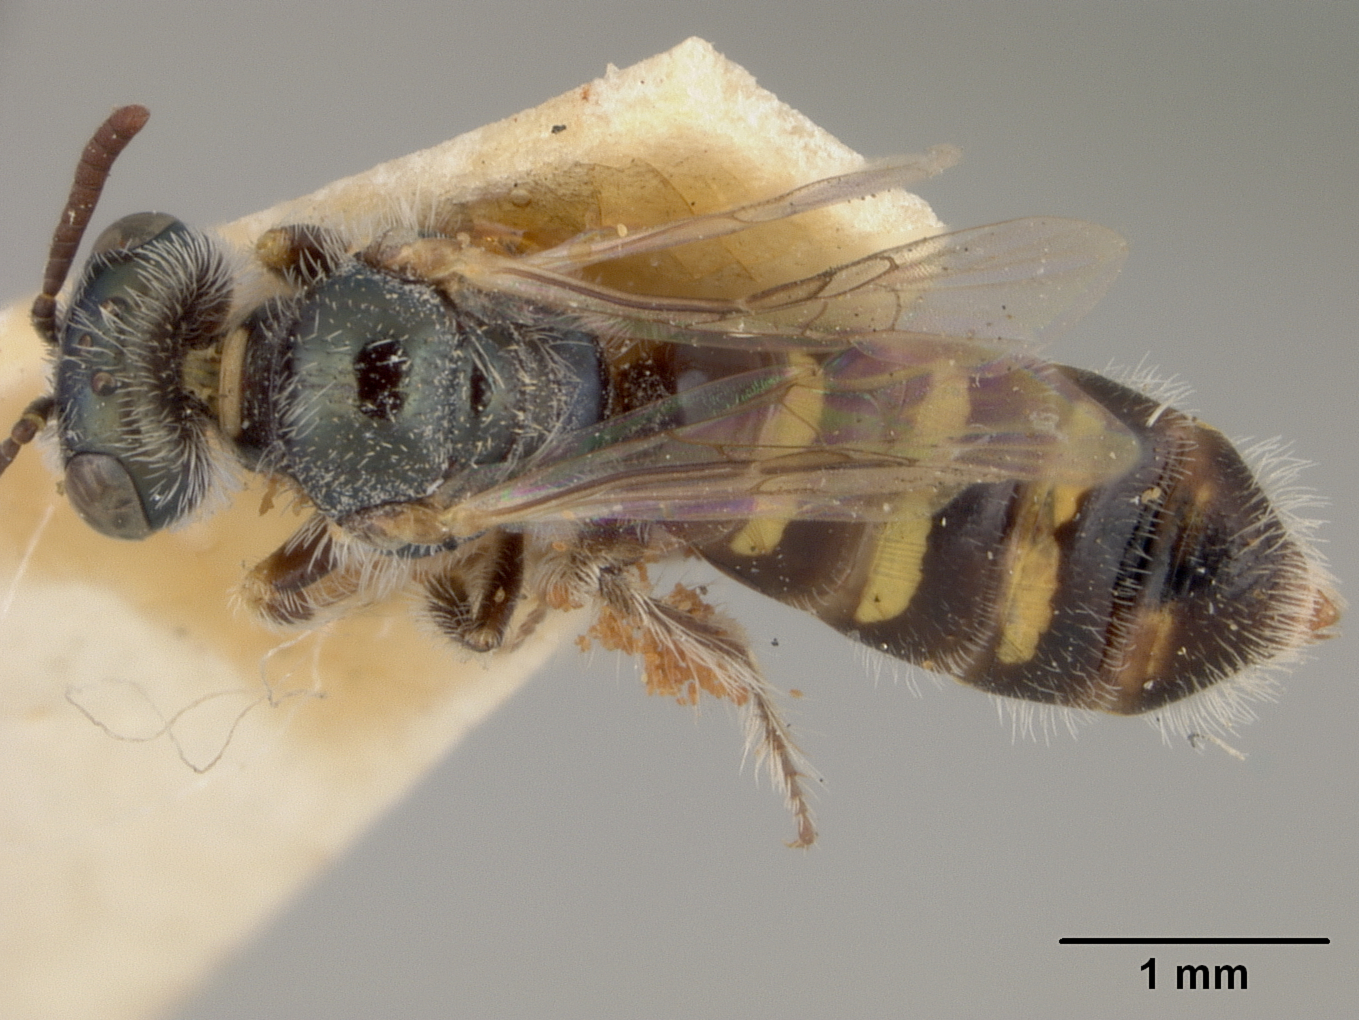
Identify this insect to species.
Perdita claypolei
